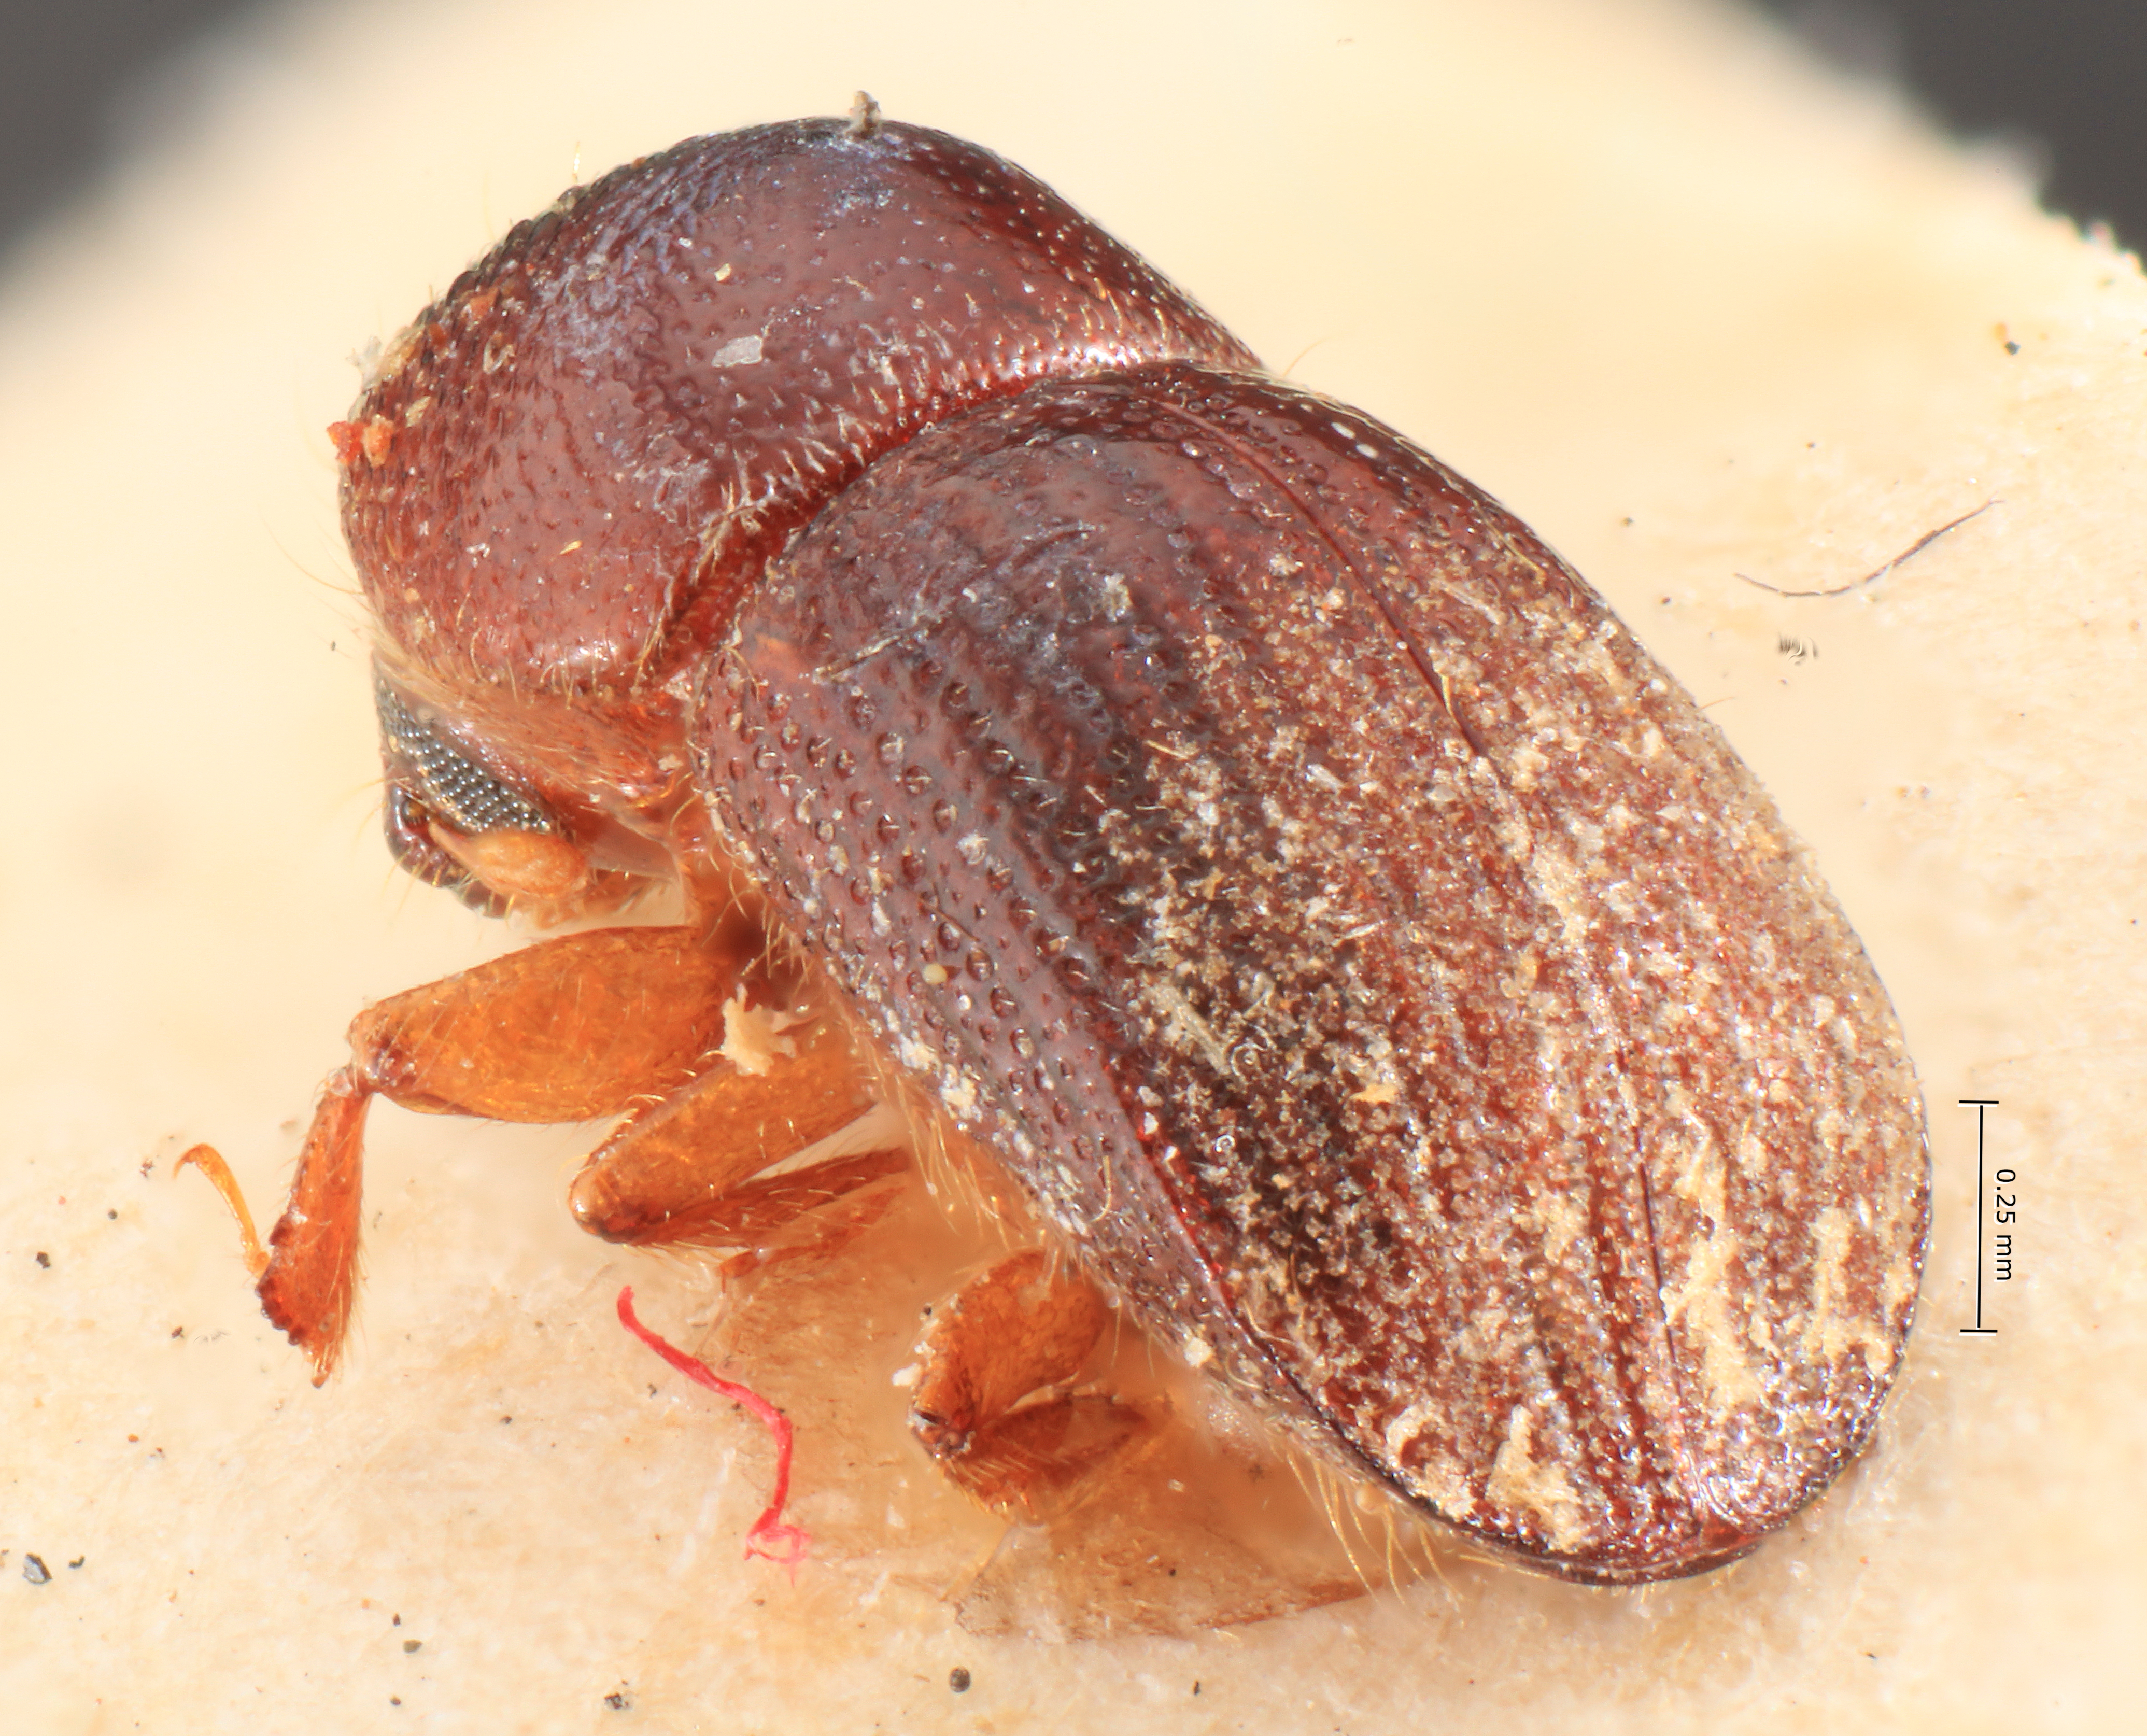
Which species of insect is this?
Xyleborus sordicaudulus
